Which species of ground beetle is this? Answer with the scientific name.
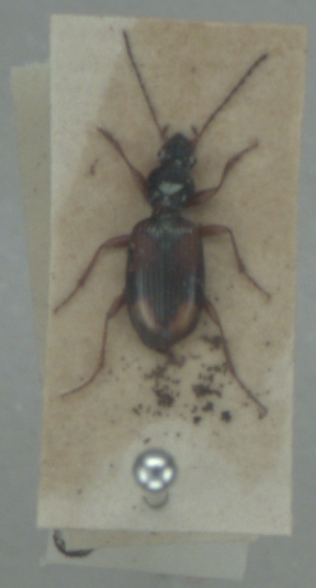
Bembidion fluviatile
